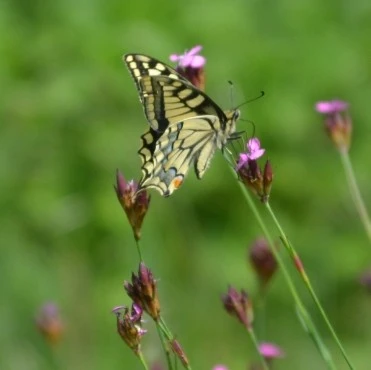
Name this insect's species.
Papilio machaon
